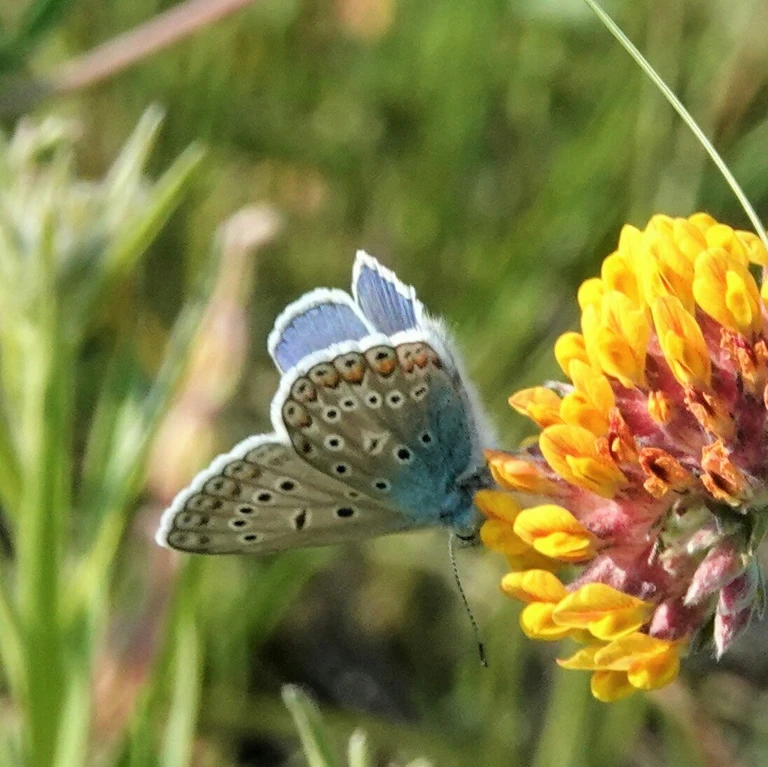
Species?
Polyommatus icarus
